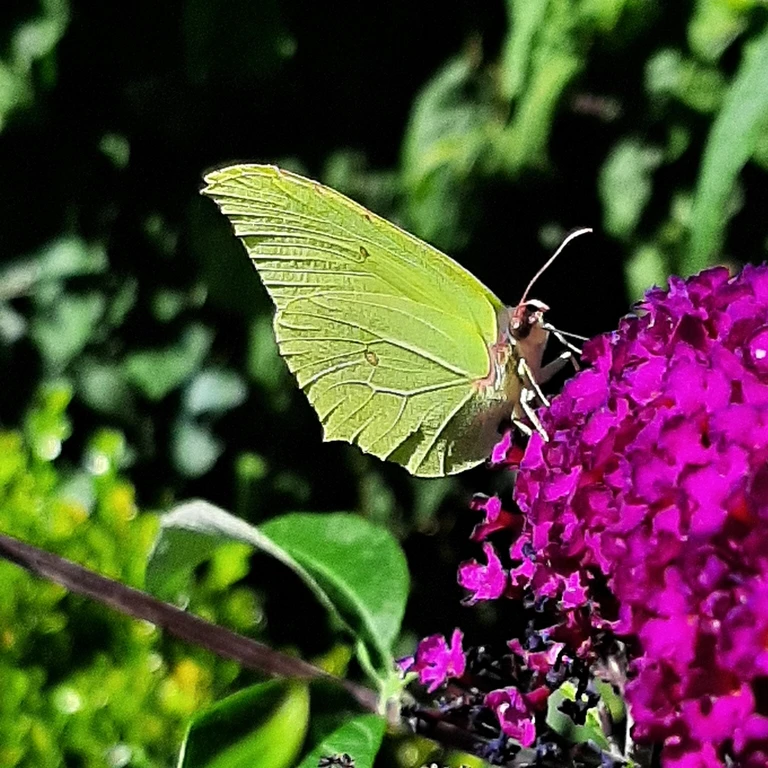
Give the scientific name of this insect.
Gonepteryx rhamni
